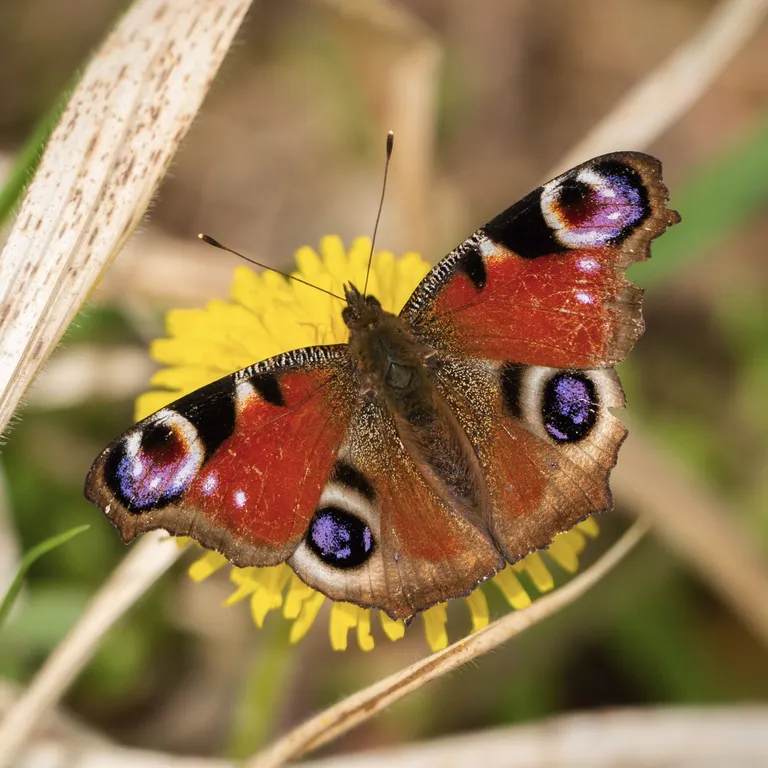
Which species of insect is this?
Aglais io
